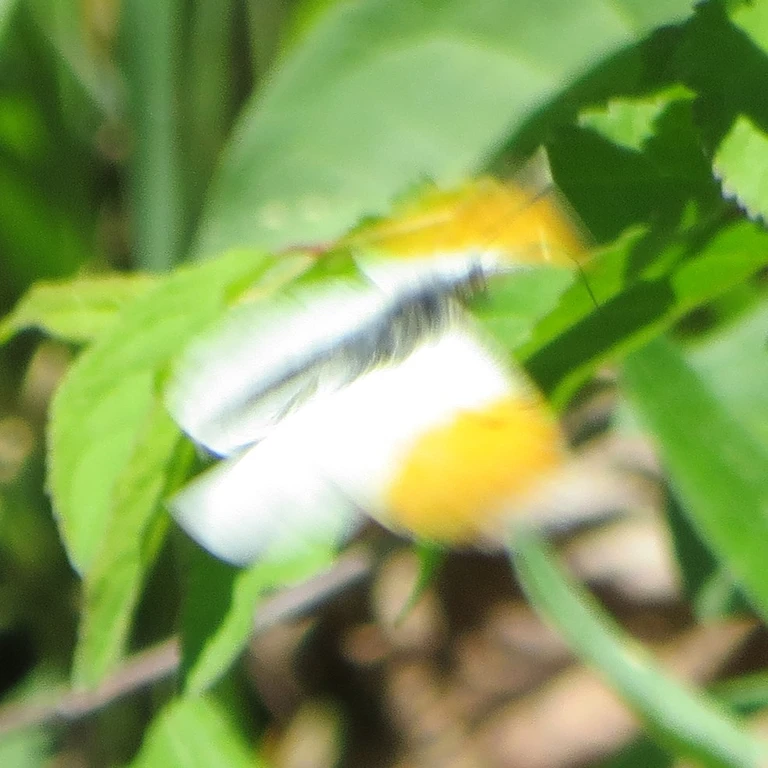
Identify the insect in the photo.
Anthocharis cardamines
